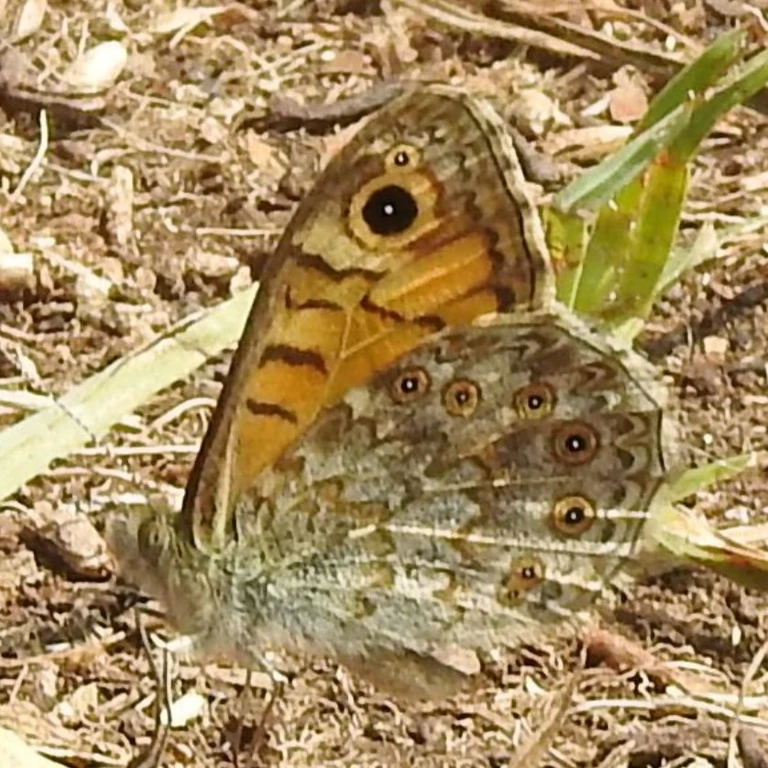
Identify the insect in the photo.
Lasiommata megera (also Pararge megera)
